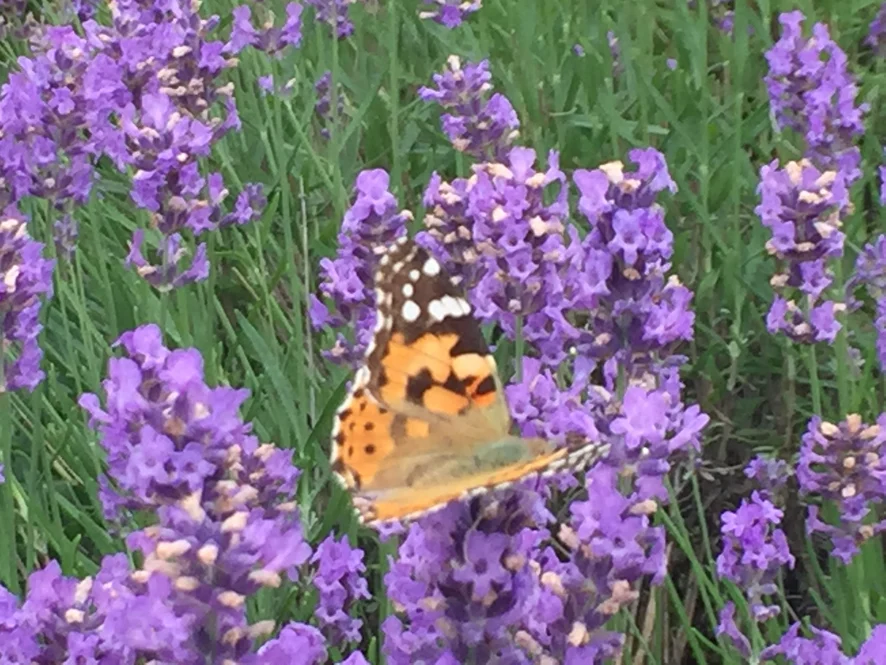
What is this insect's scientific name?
Vanessa cardui
